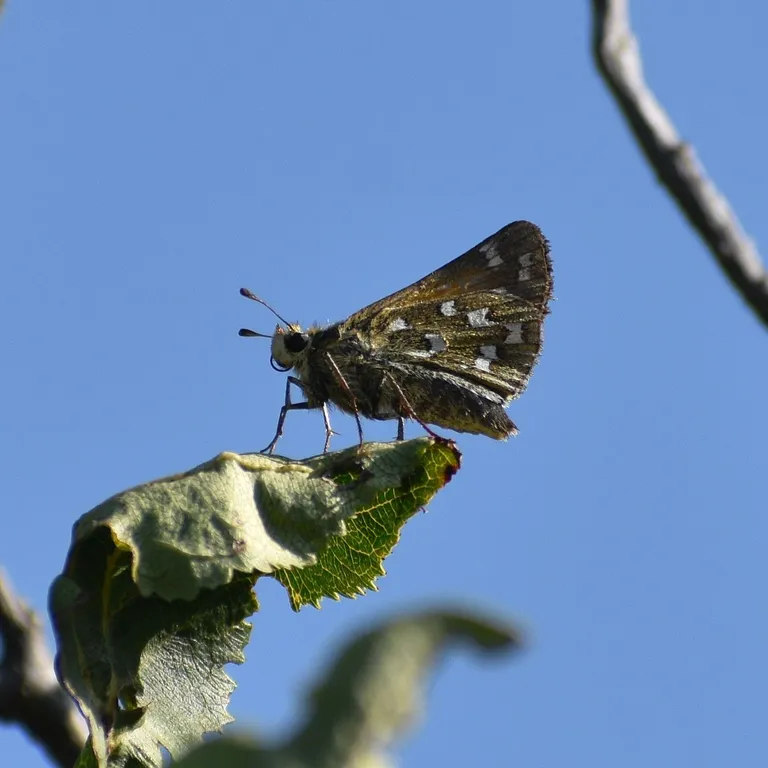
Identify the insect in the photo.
Hesperia comma
